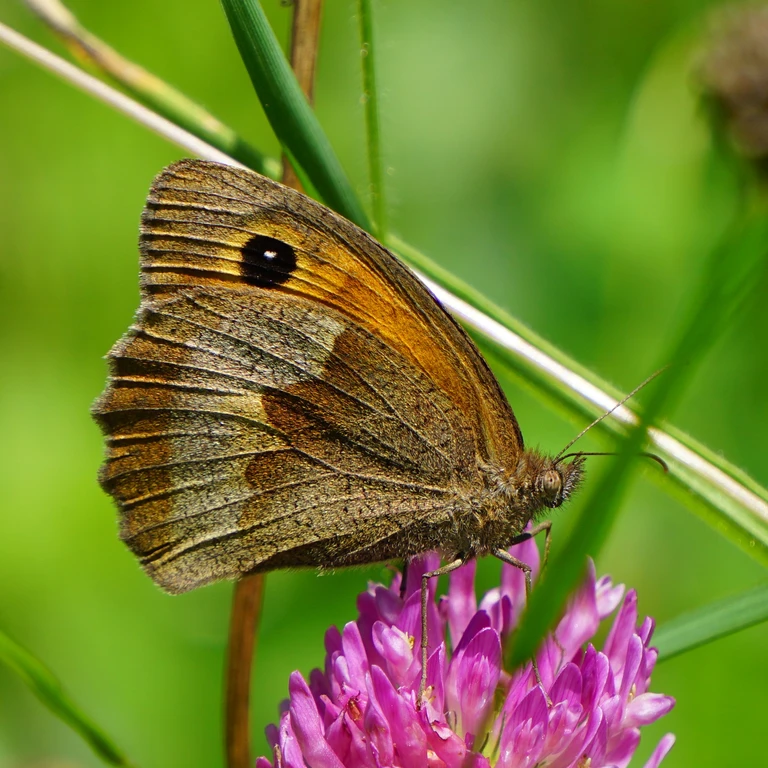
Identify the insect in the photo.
Maniola jurtina
